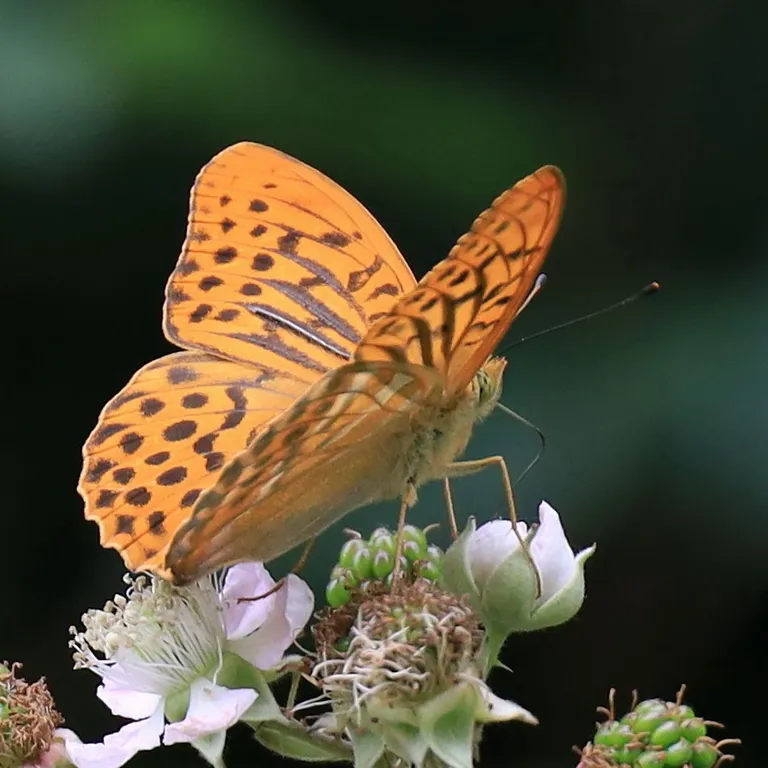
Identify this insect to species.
Argynnis paphia
